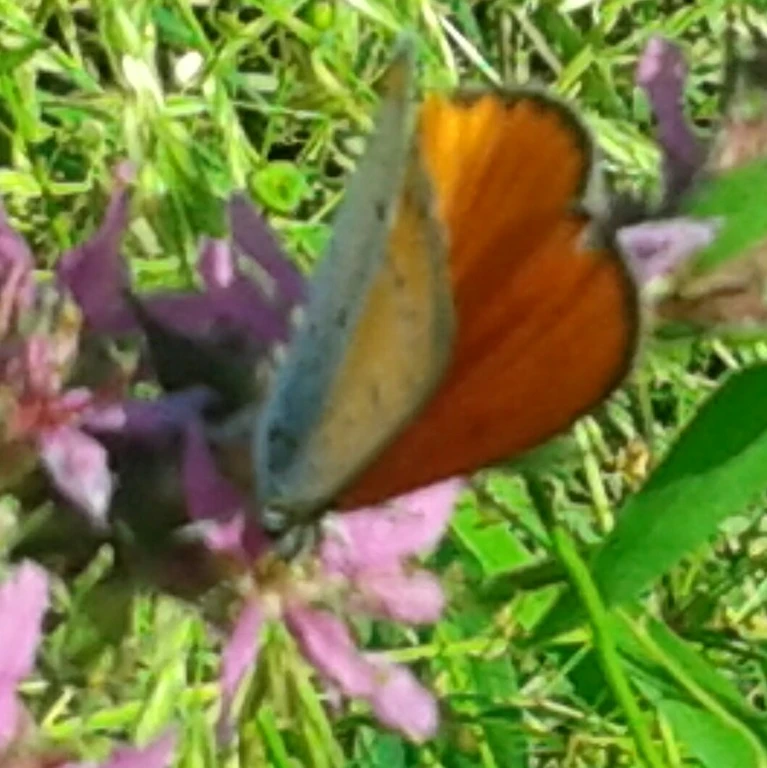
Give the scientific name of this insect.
Lycaena dispar
